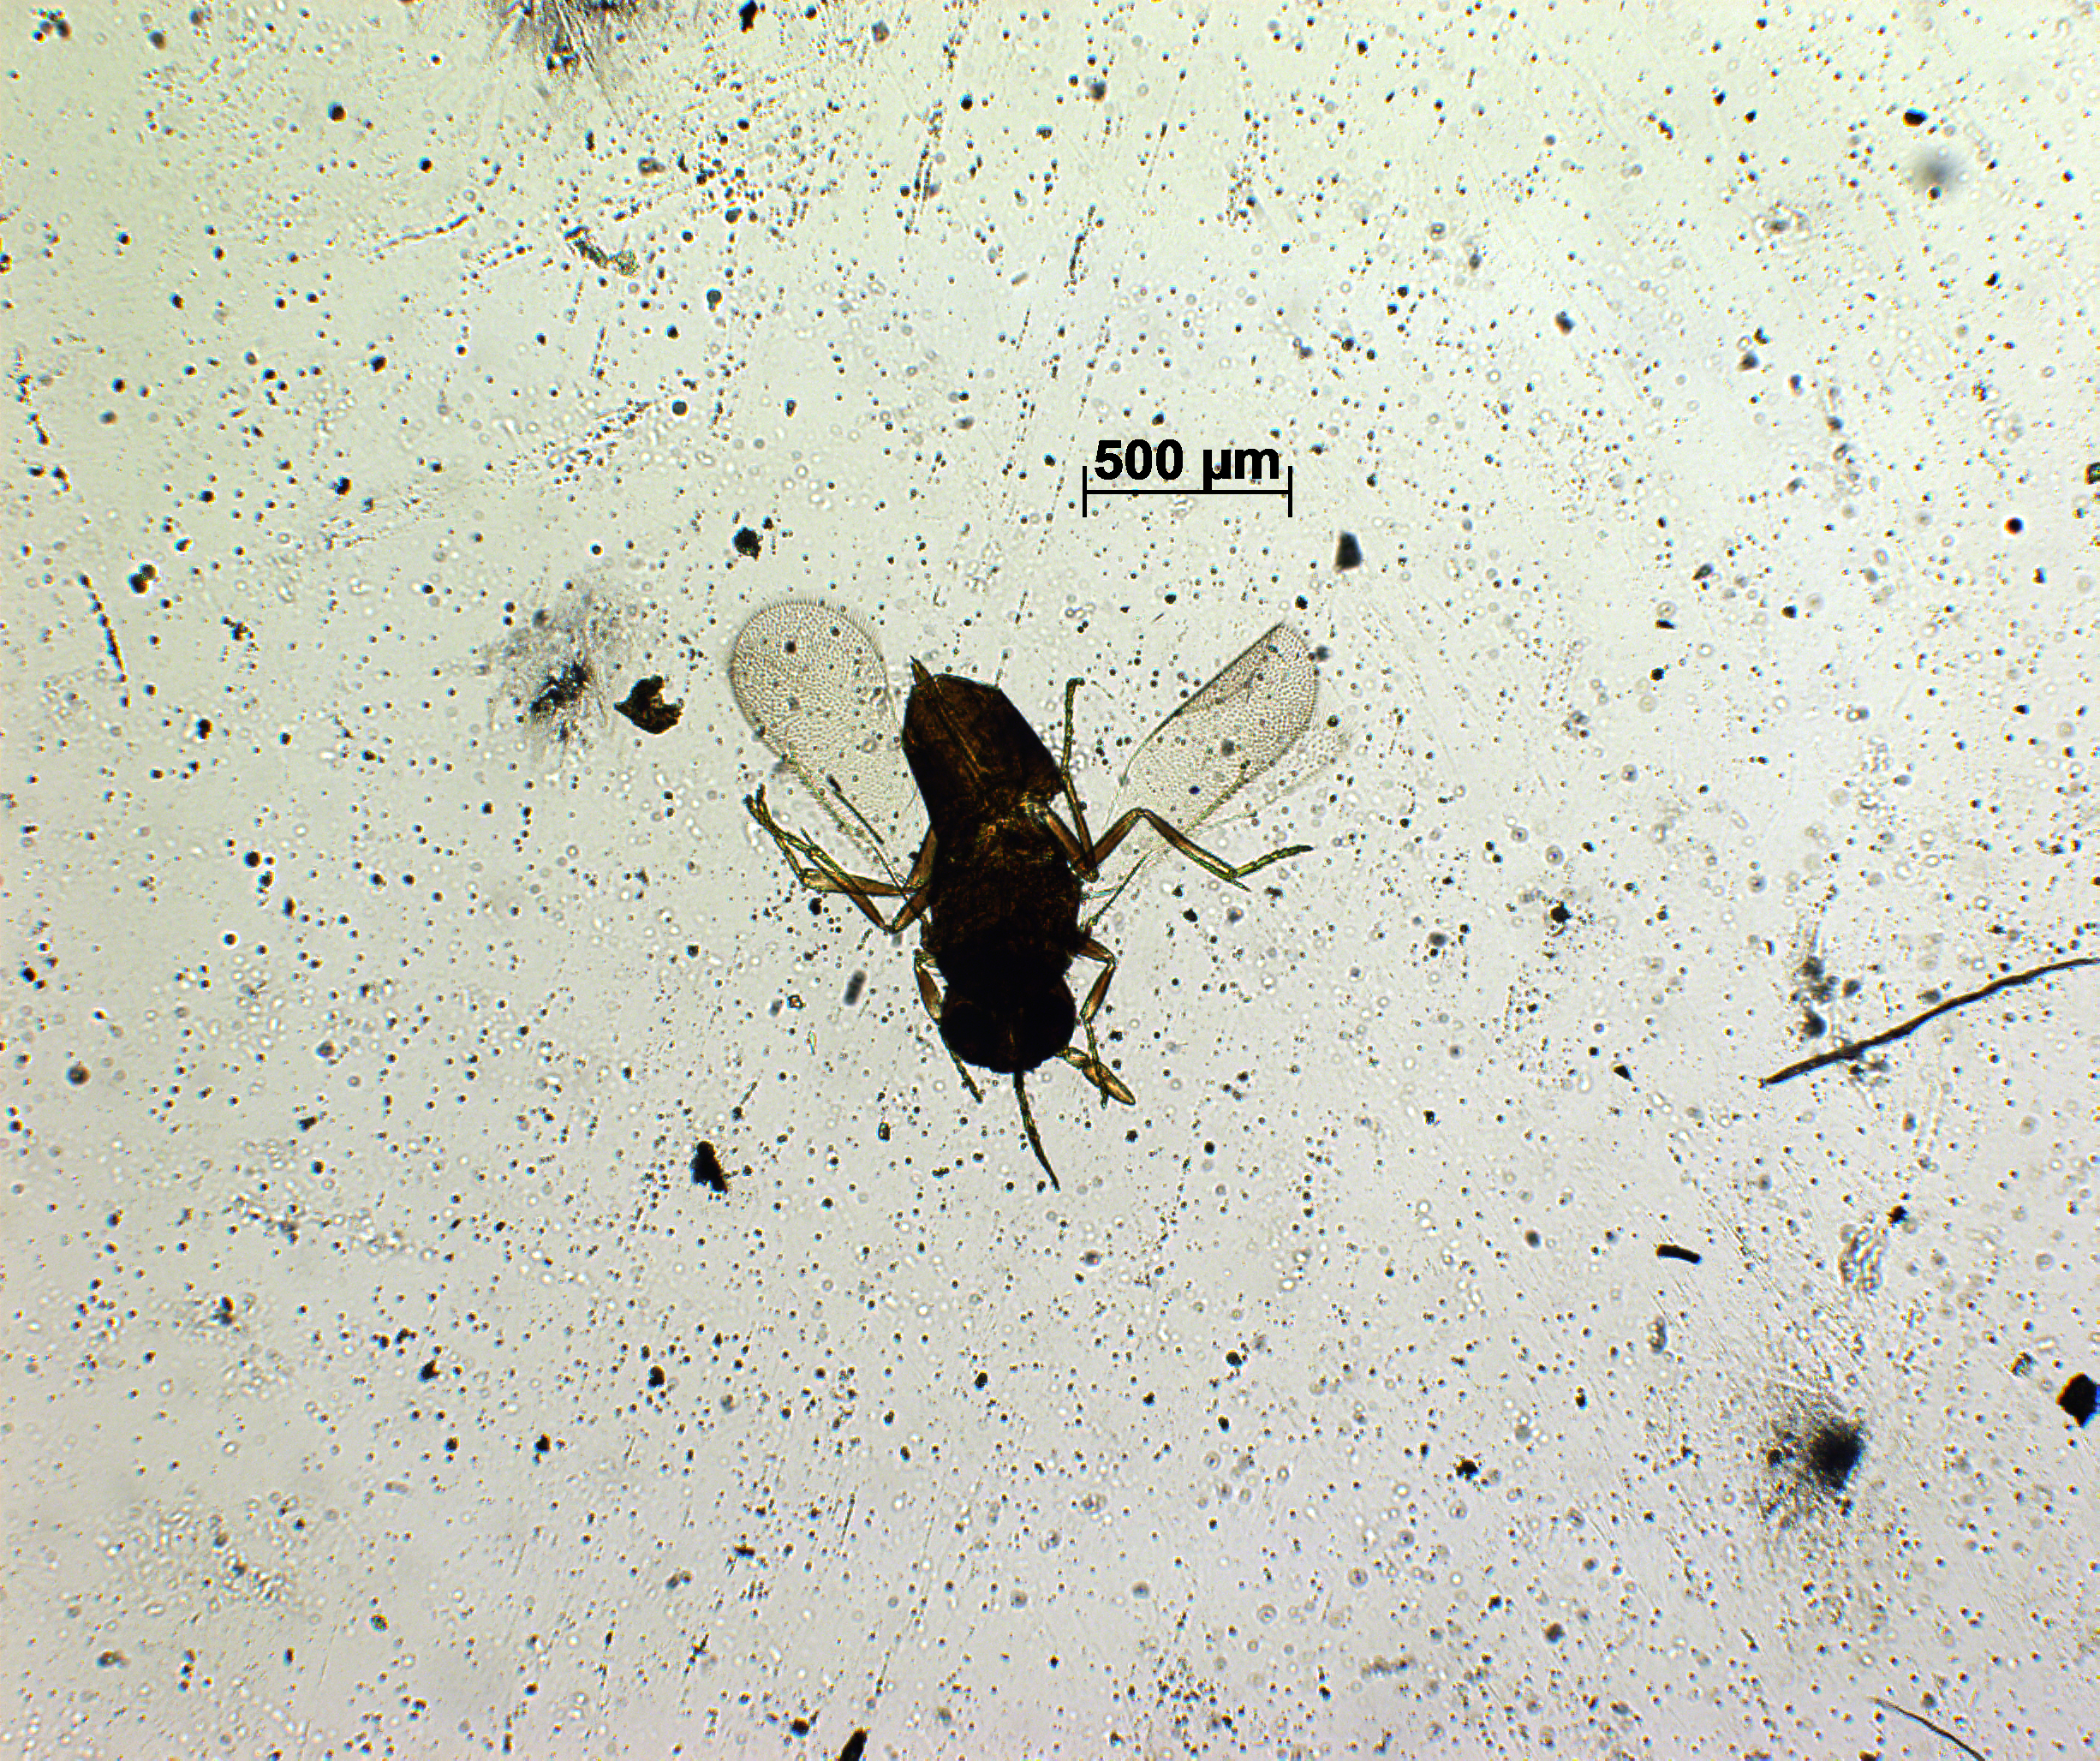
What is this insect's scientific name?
Physcus townsendi
